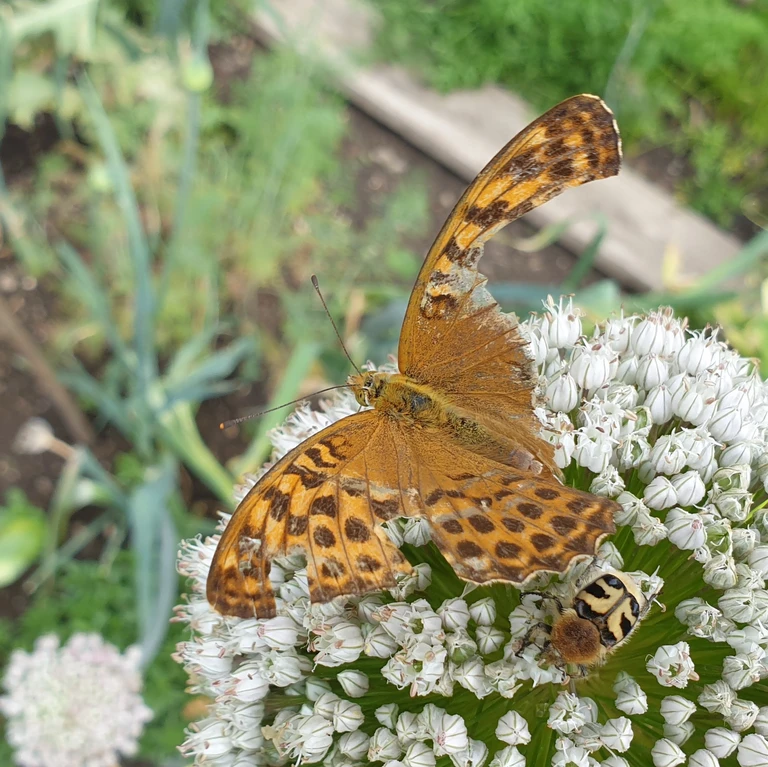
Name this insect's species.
Argynnis paphia
